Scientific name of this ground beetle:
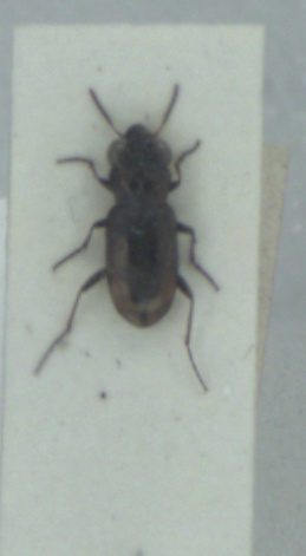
Notiophilus biguttatus
